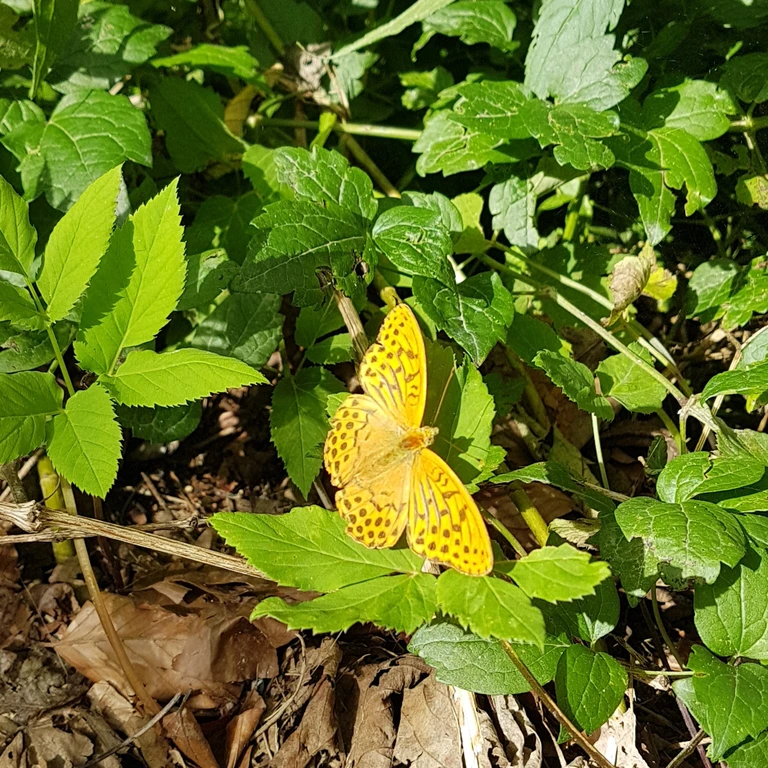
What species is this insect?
Argynnis paphia
